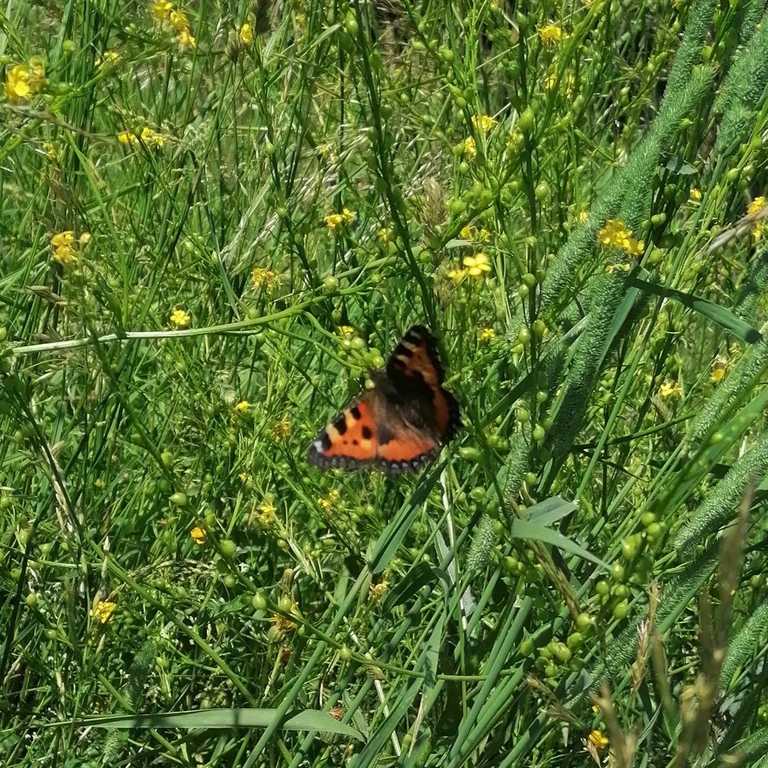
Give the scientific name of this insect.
Aglais urticae
